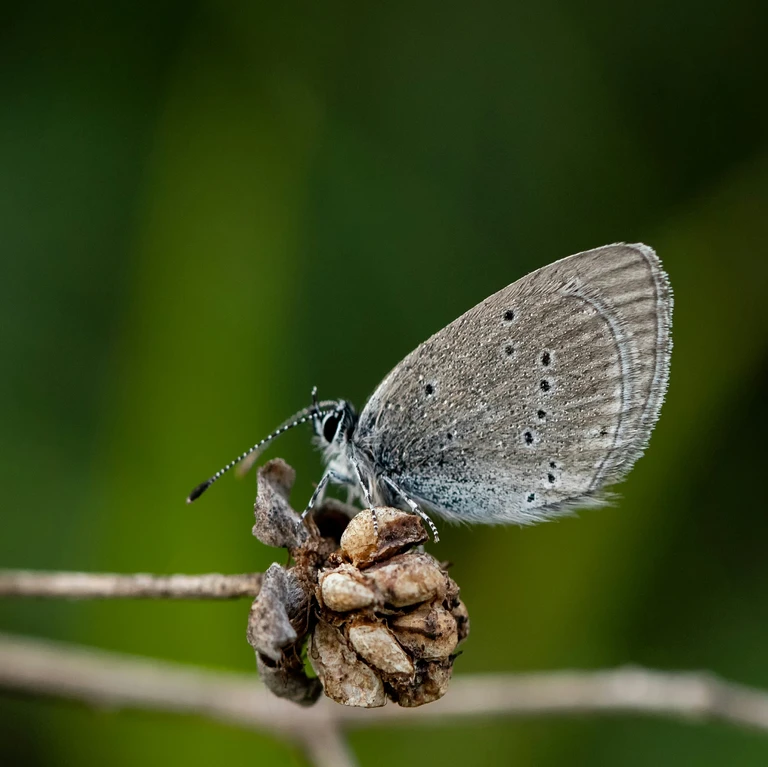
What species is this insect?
Cupido minimus
